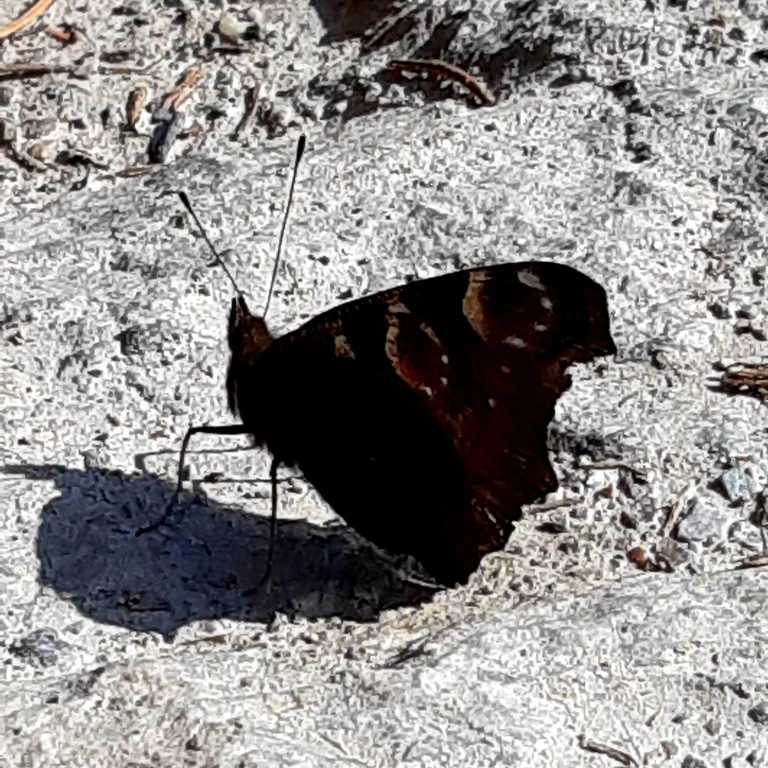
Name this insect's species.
Aglais io
